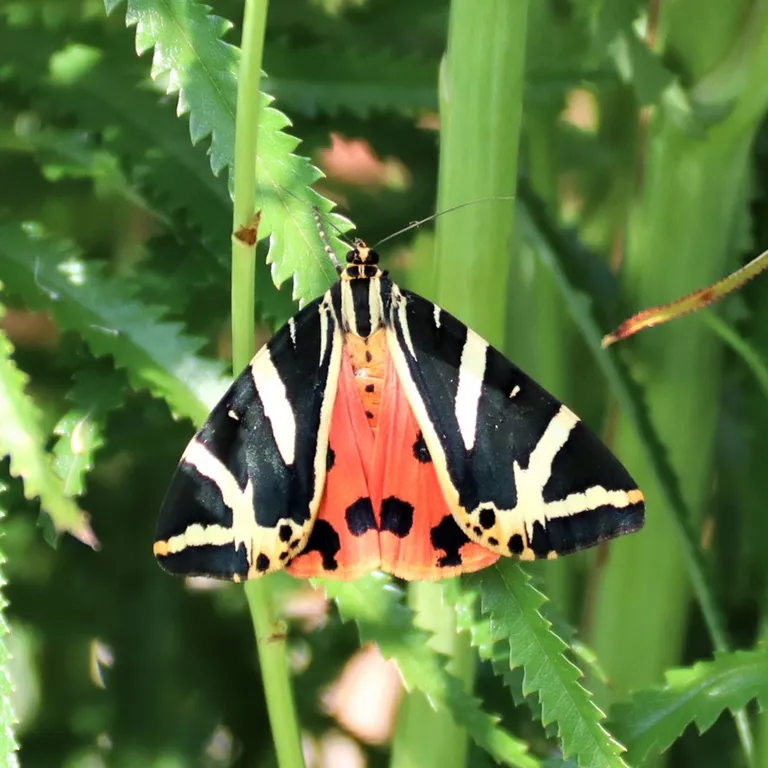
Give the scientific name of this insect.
Euplagia quadripunctaria
